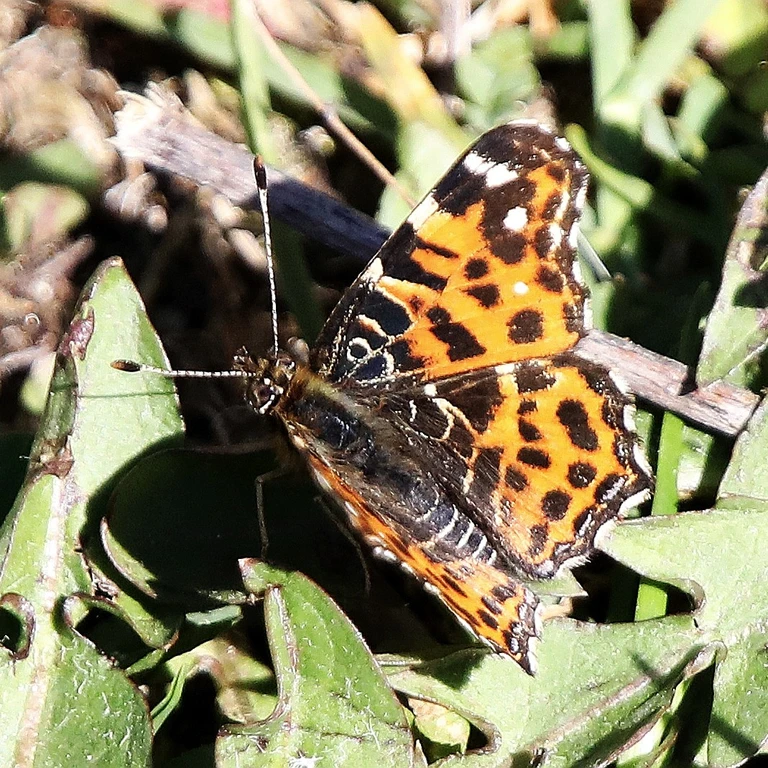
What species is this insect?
Araschnia levana
